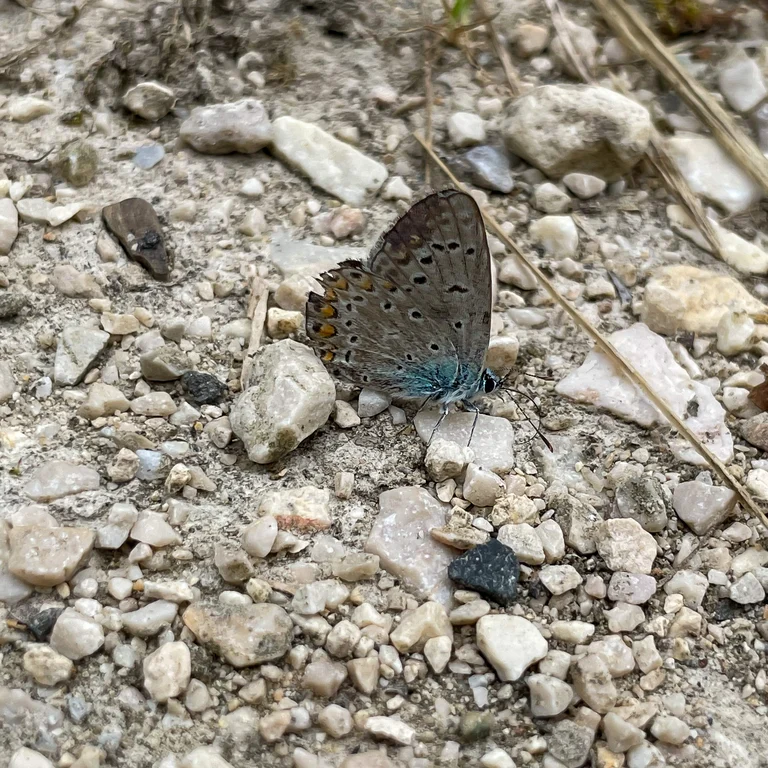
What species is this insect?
Polyommatus icarus
